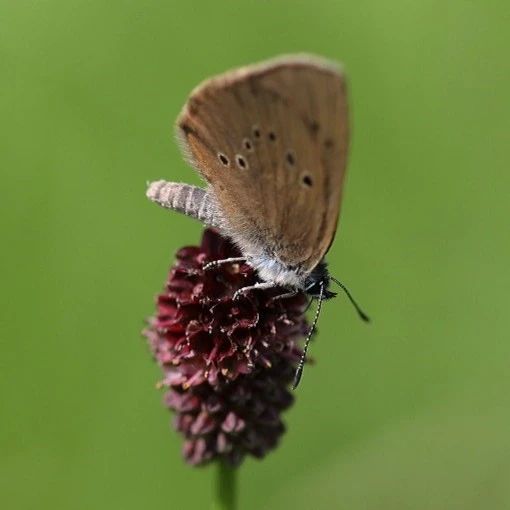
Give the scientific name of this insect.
Phengaris nausithous (also Maculinea nausithous)
